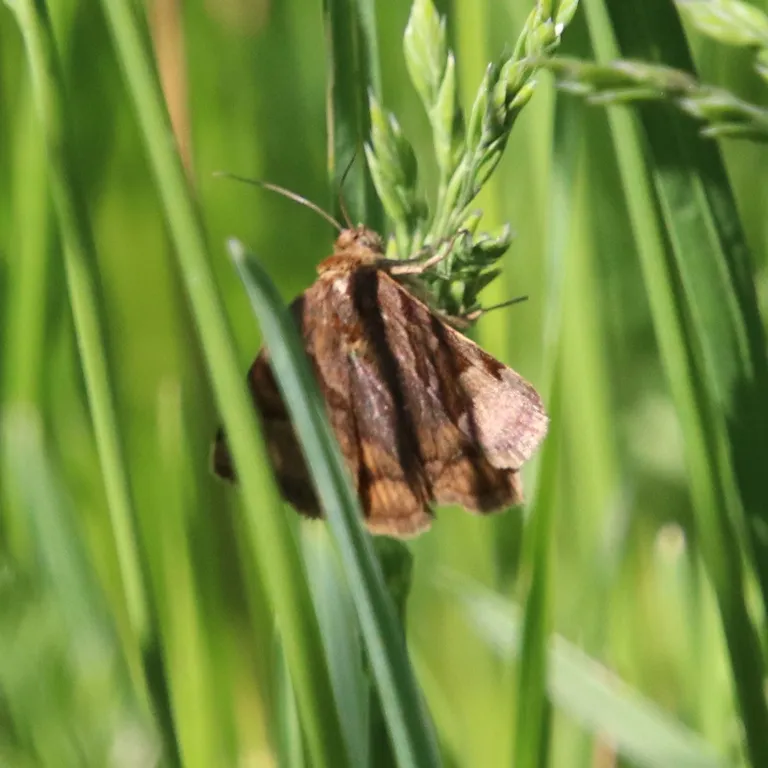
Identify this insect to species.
Euclidia glyphica
